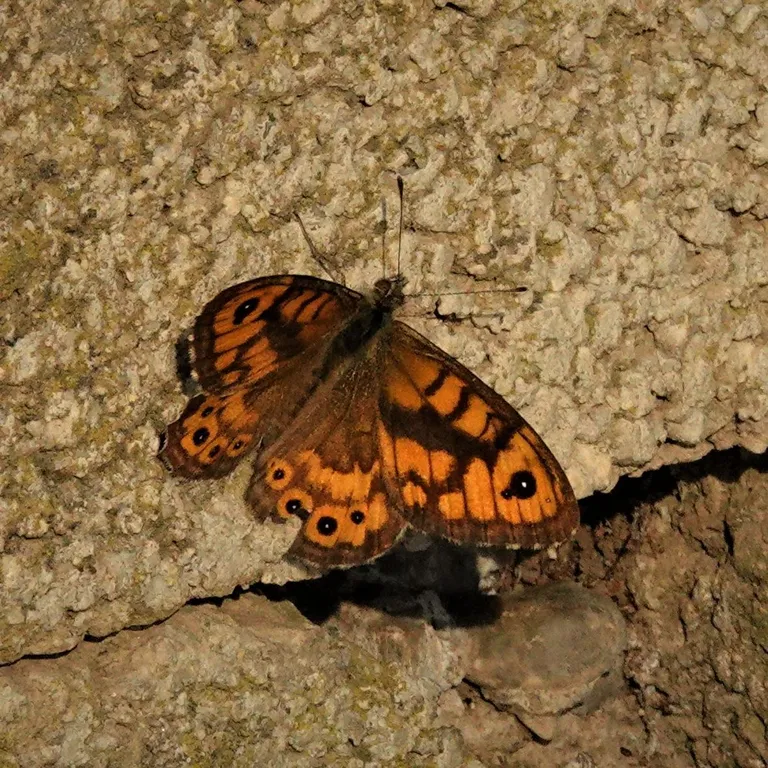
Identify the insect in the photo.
Lasiommata megera (also Pararge megera)
